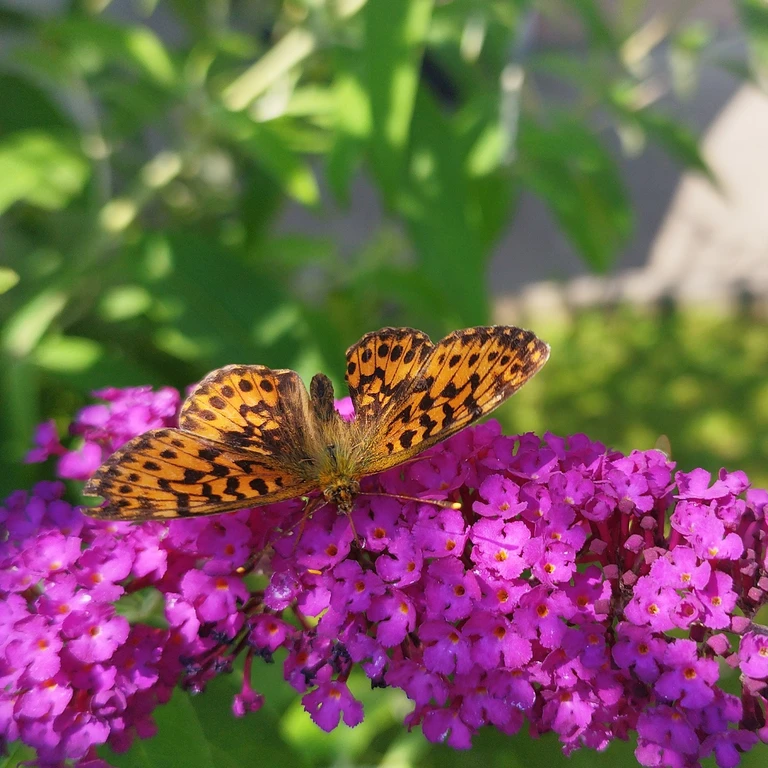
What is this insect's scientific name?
Boloria titania
